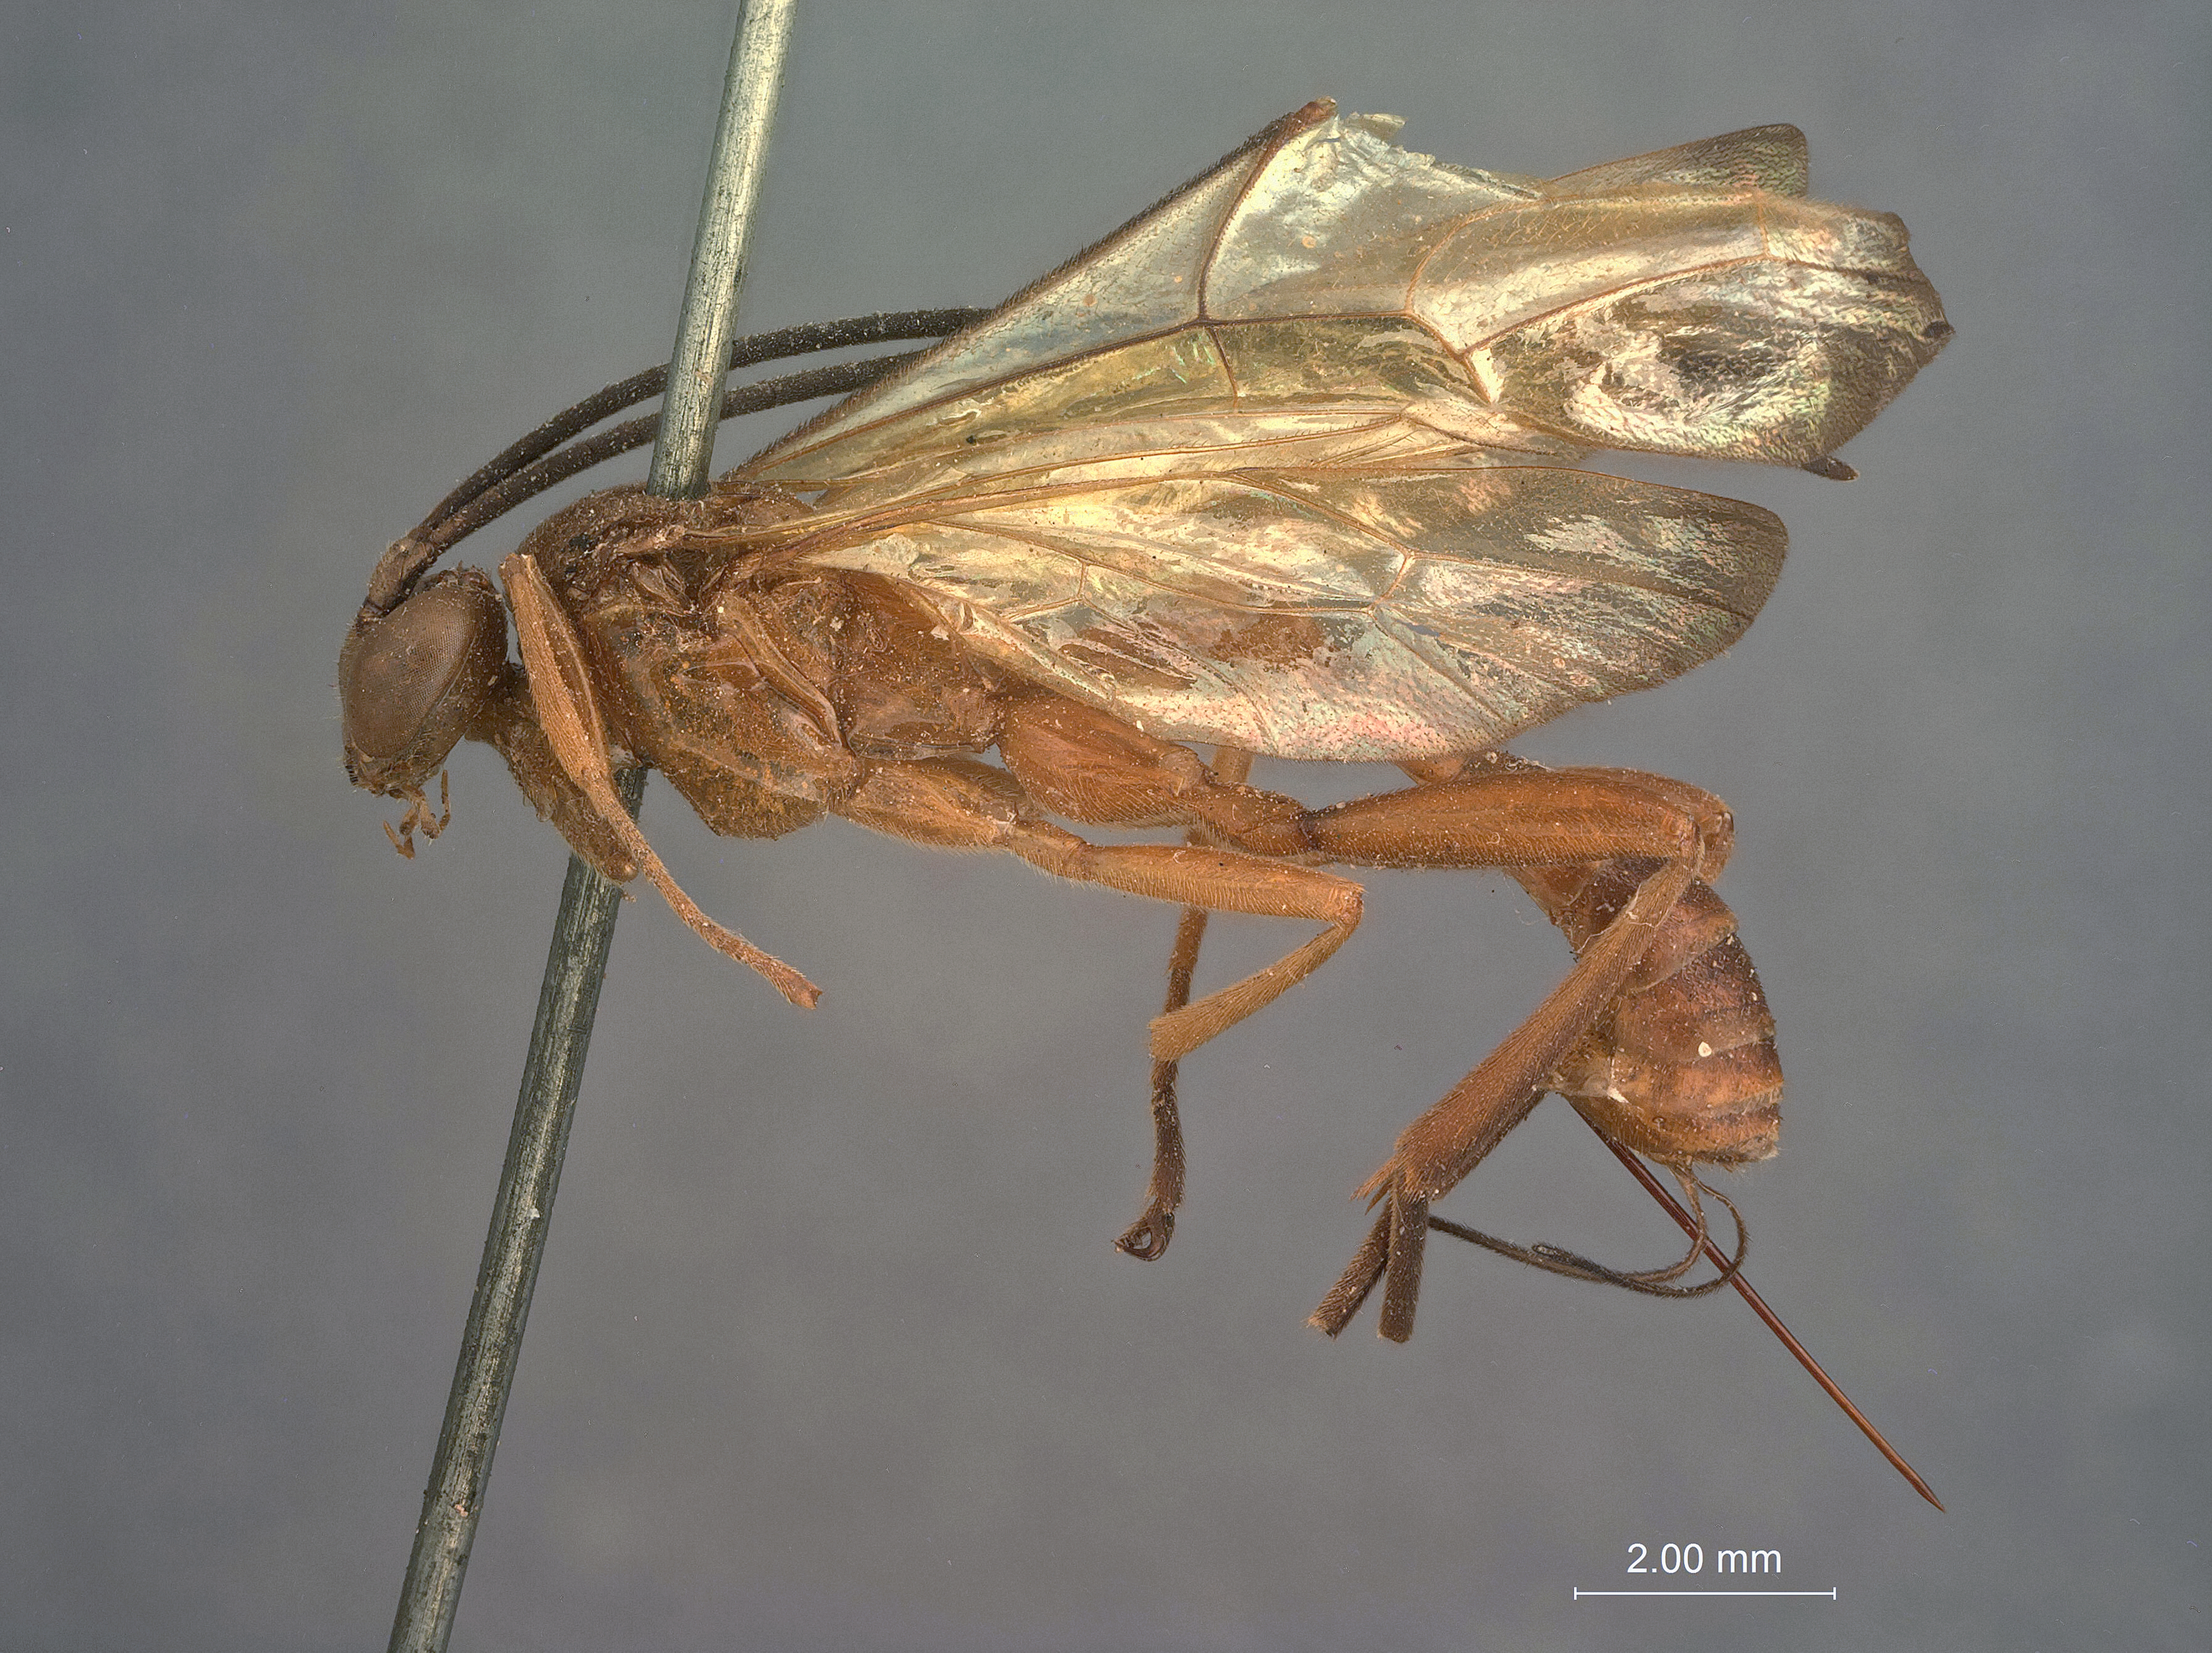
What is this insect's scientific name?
Epimecoideus apicalis
